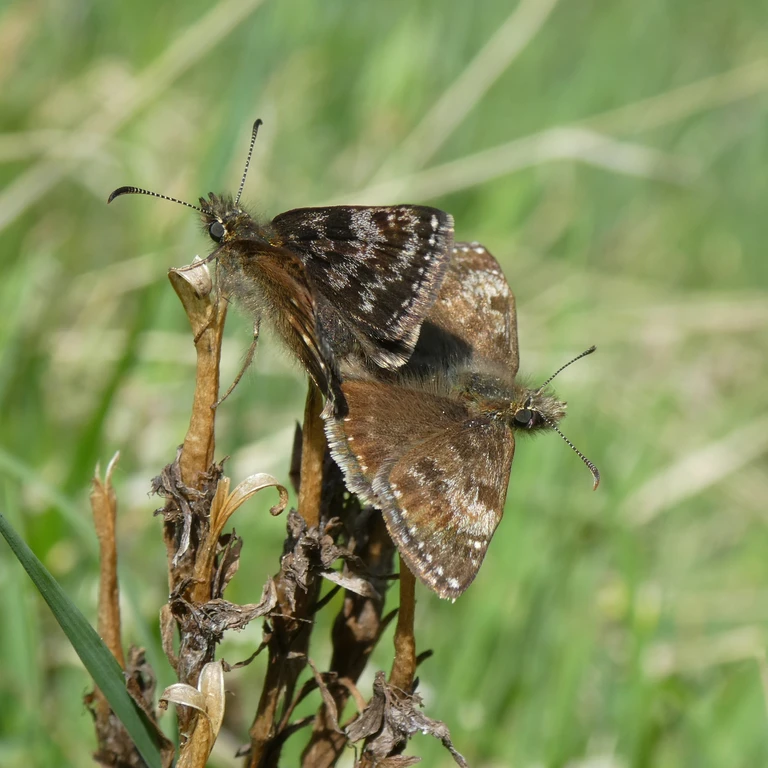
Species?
Erynnis tages
